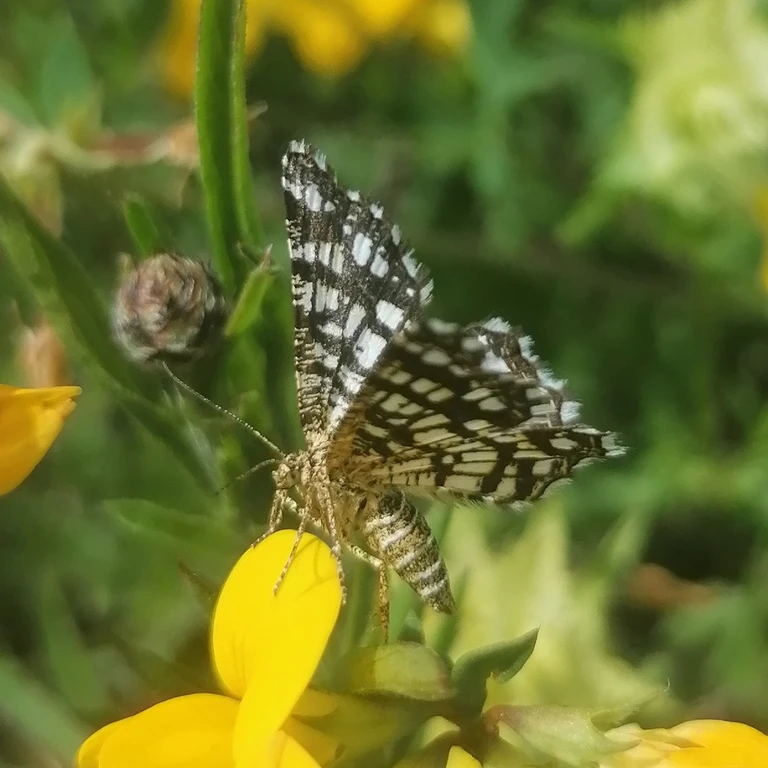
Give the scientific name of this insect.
Chiasmia clathrata
